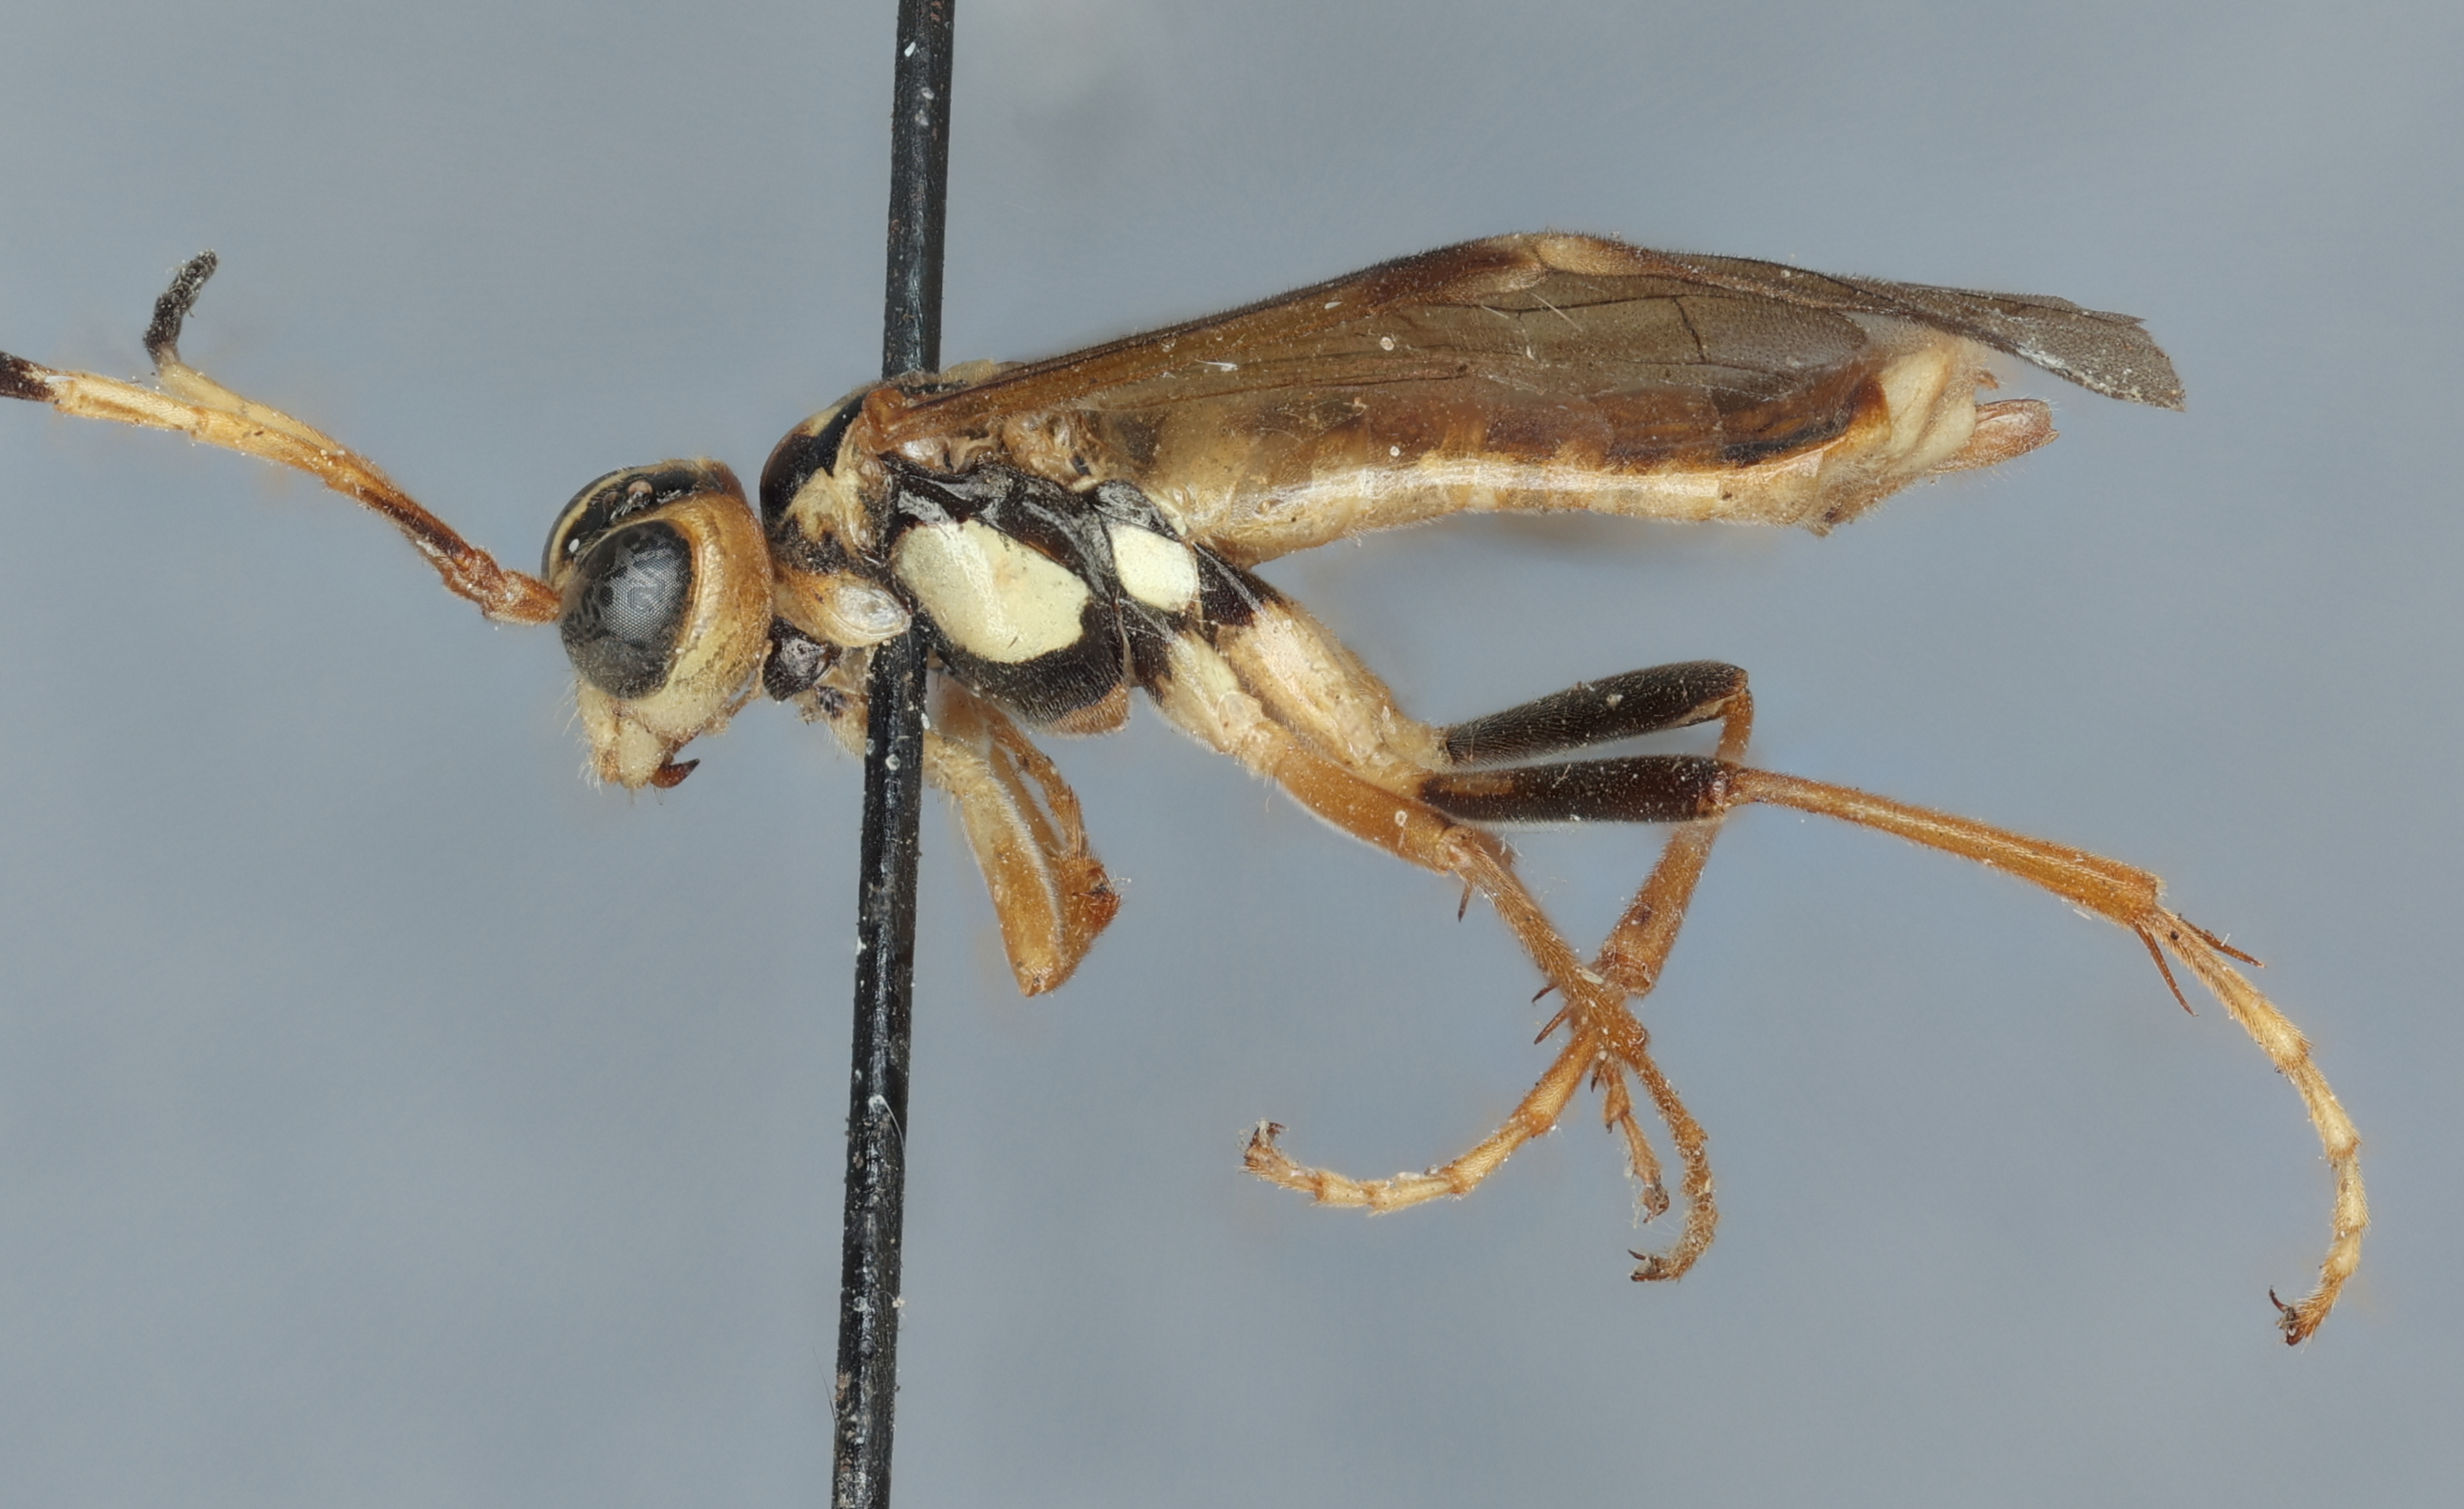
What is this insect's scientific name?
Tenthredo indigena
